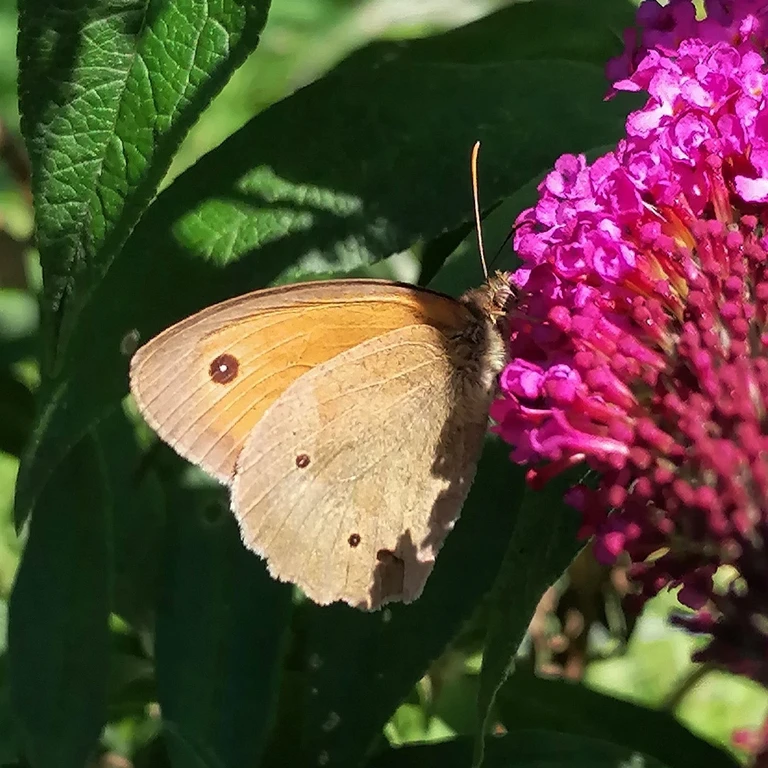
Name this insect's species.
Maniola jurtina
